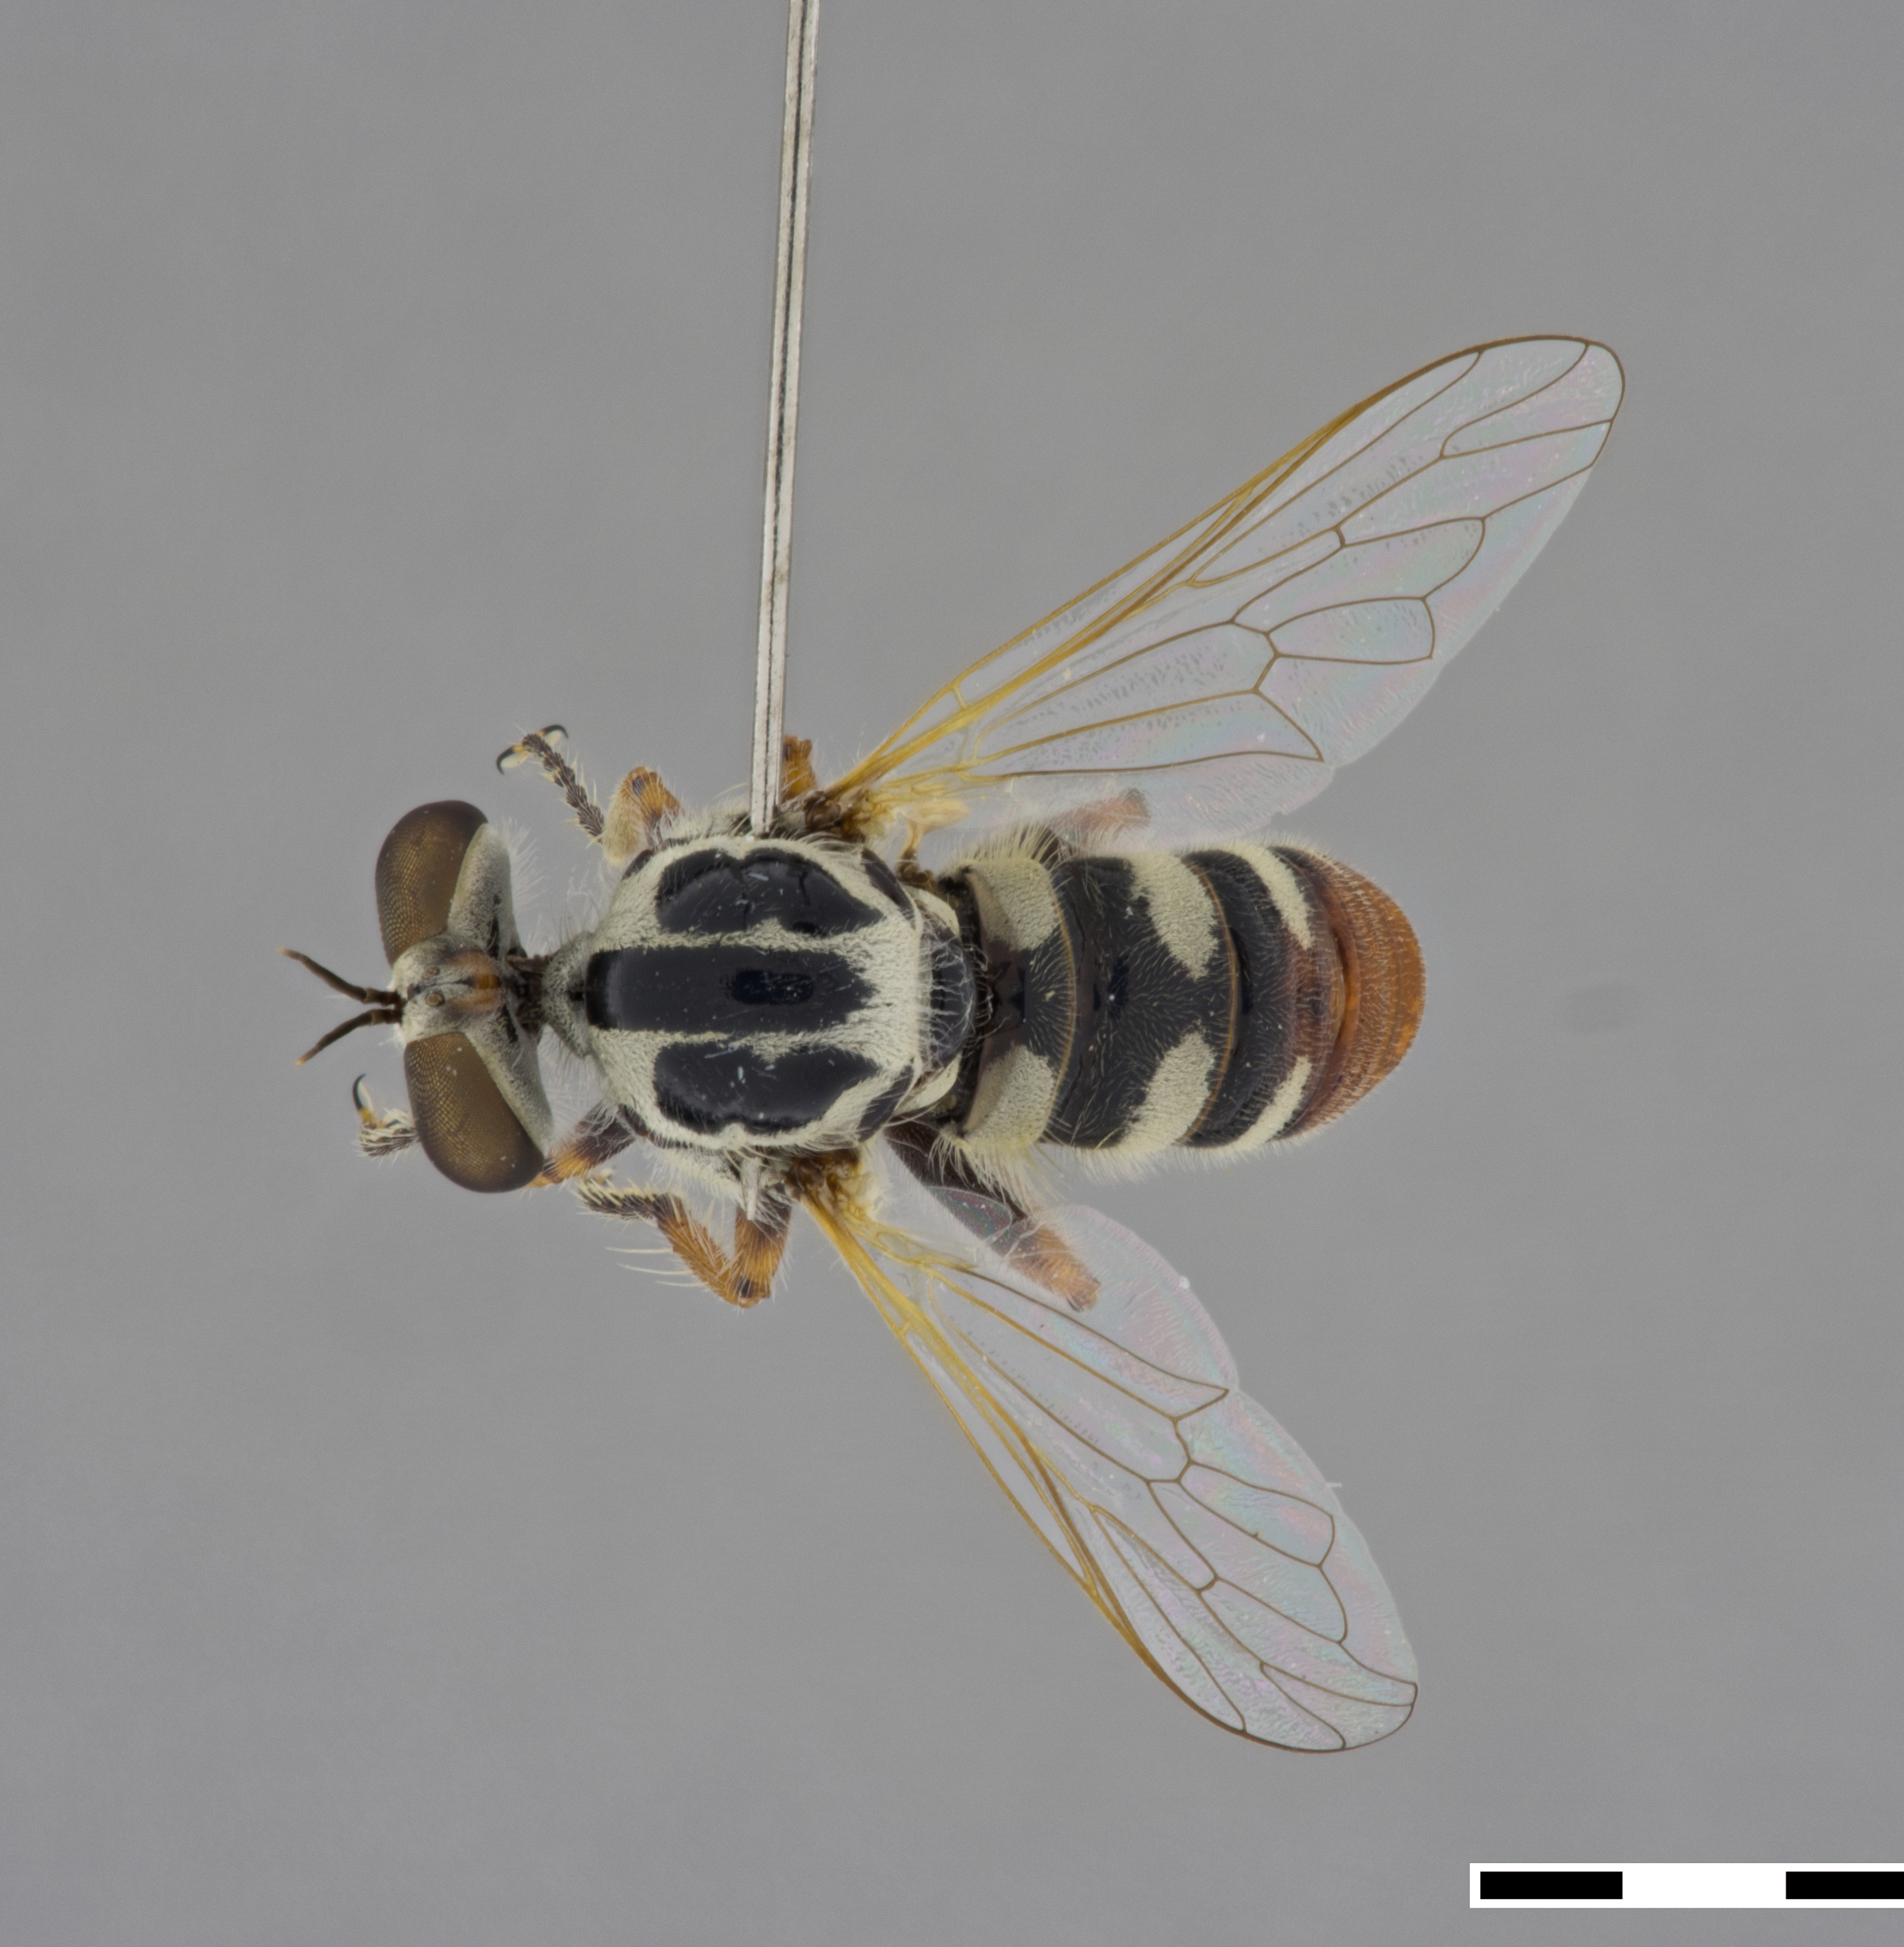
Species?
Itolia pilosa
